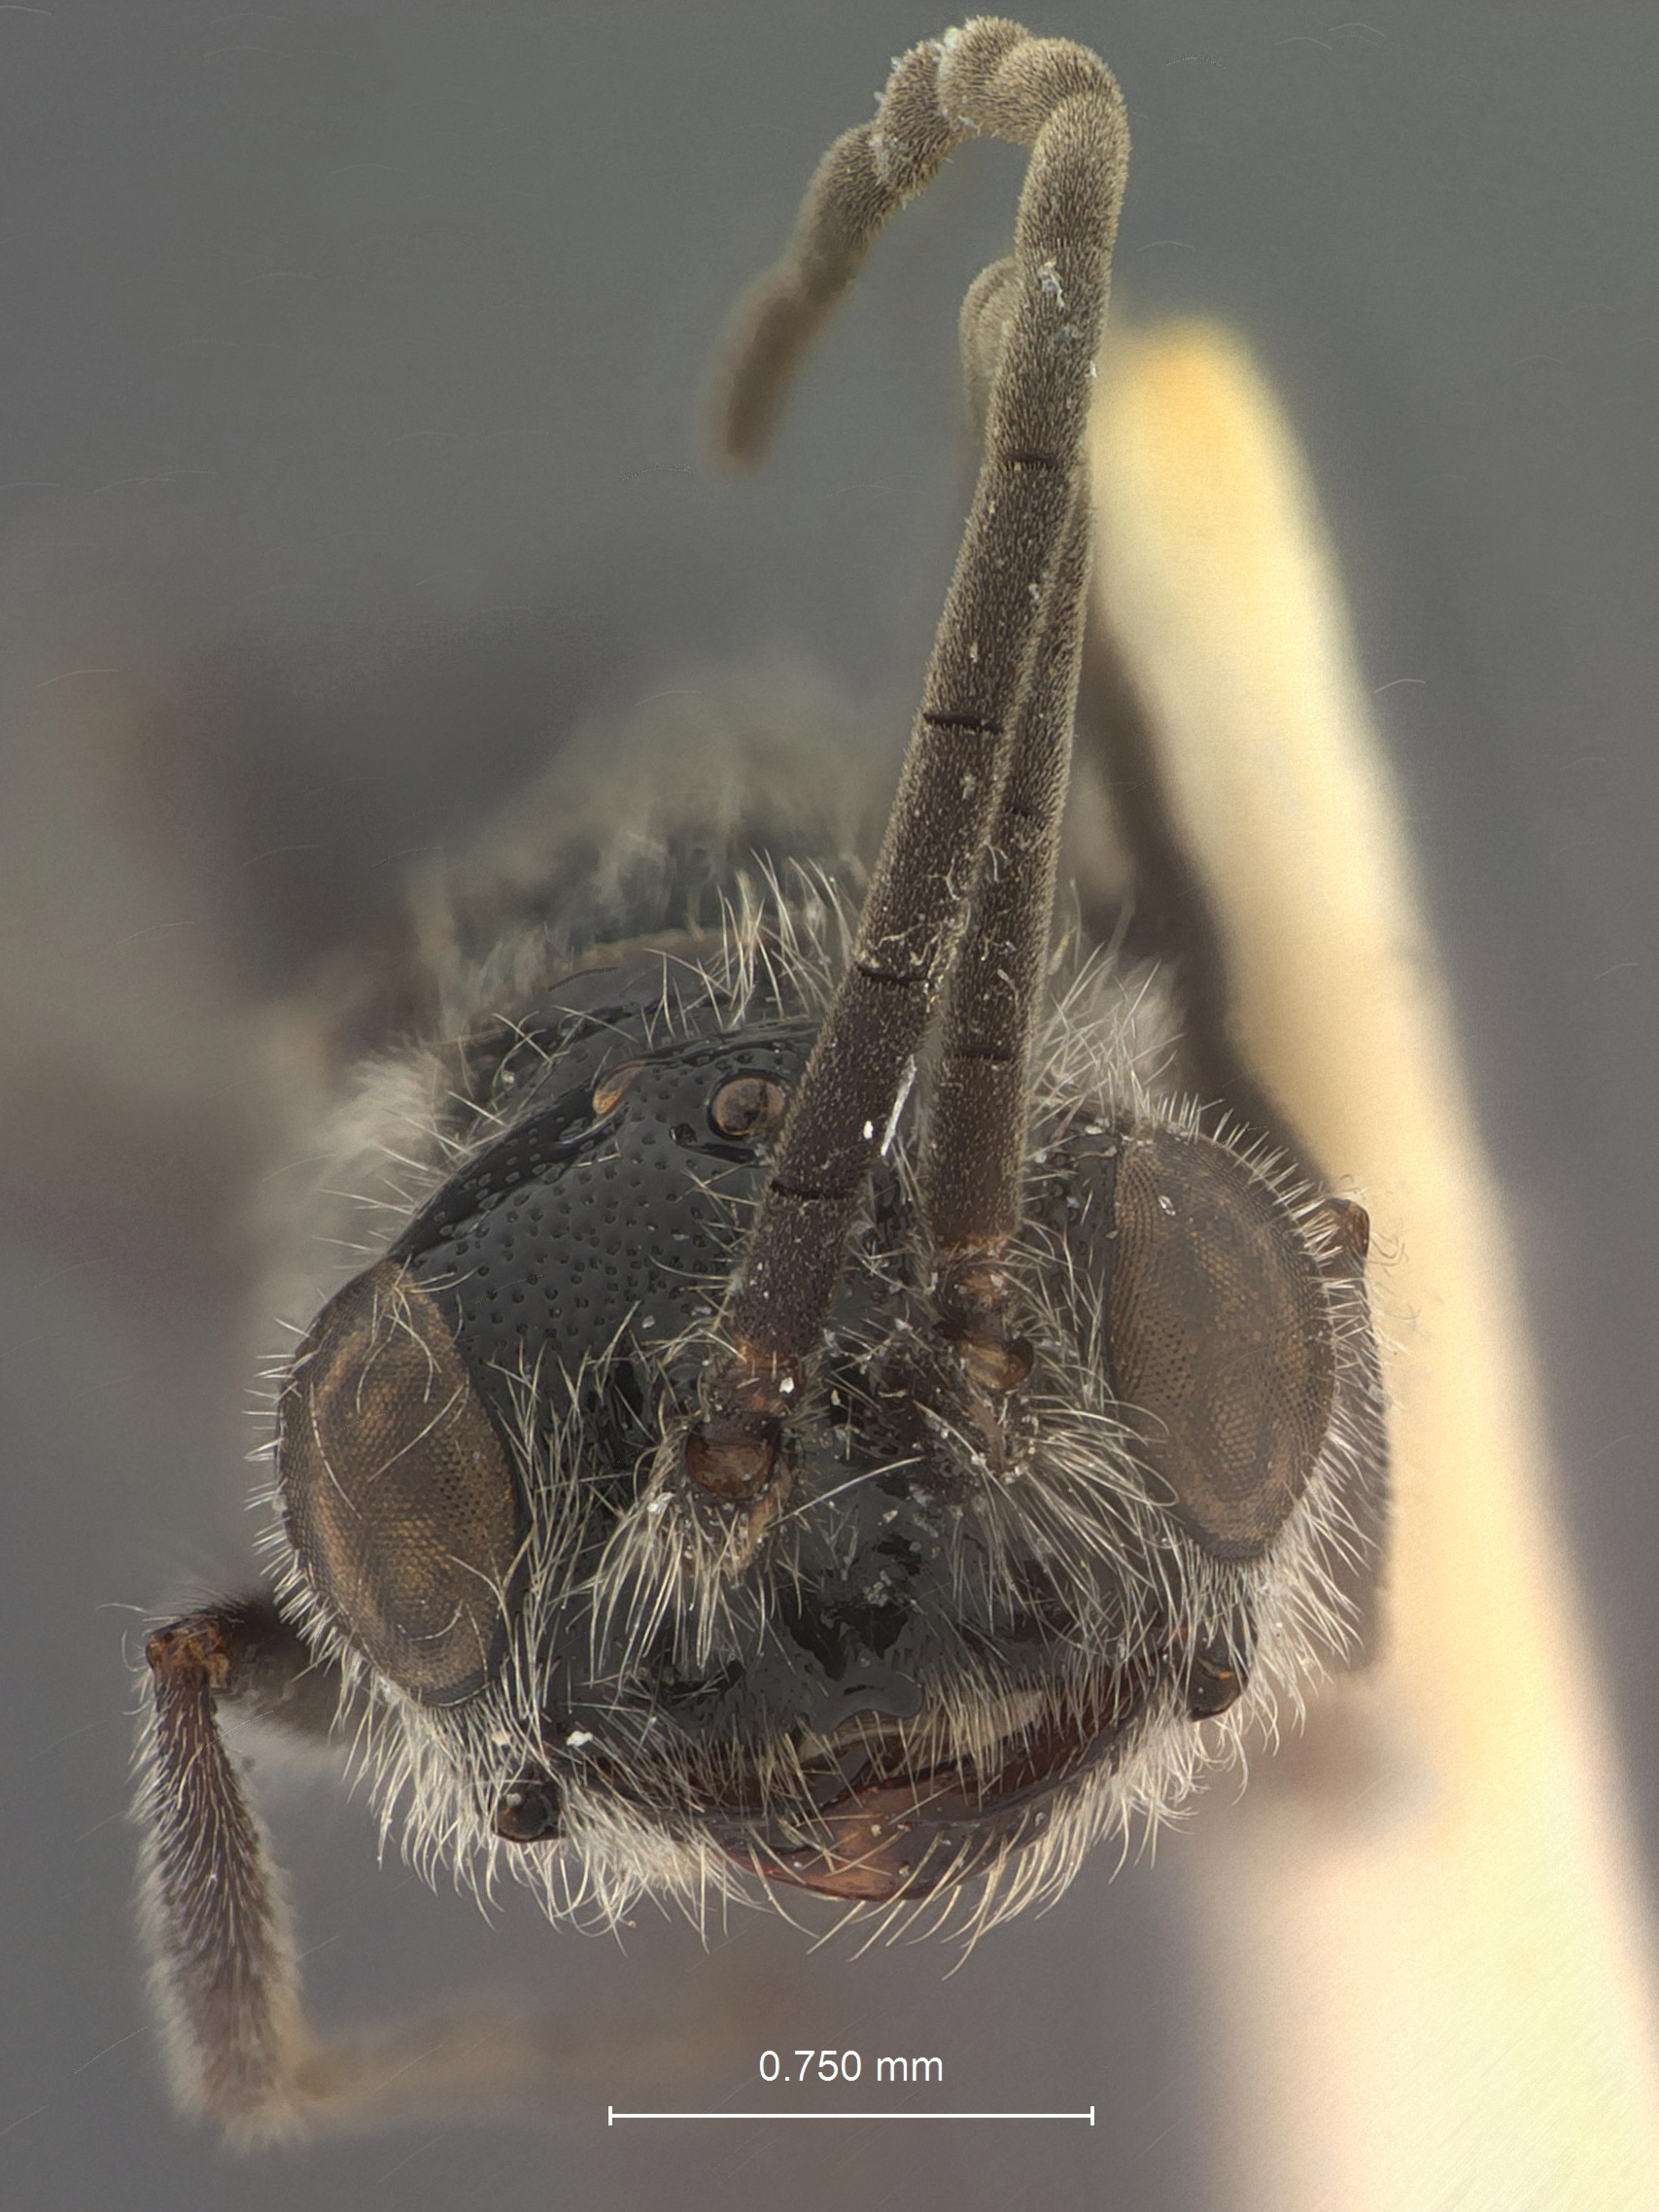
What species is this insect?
Methocha taiwanica
